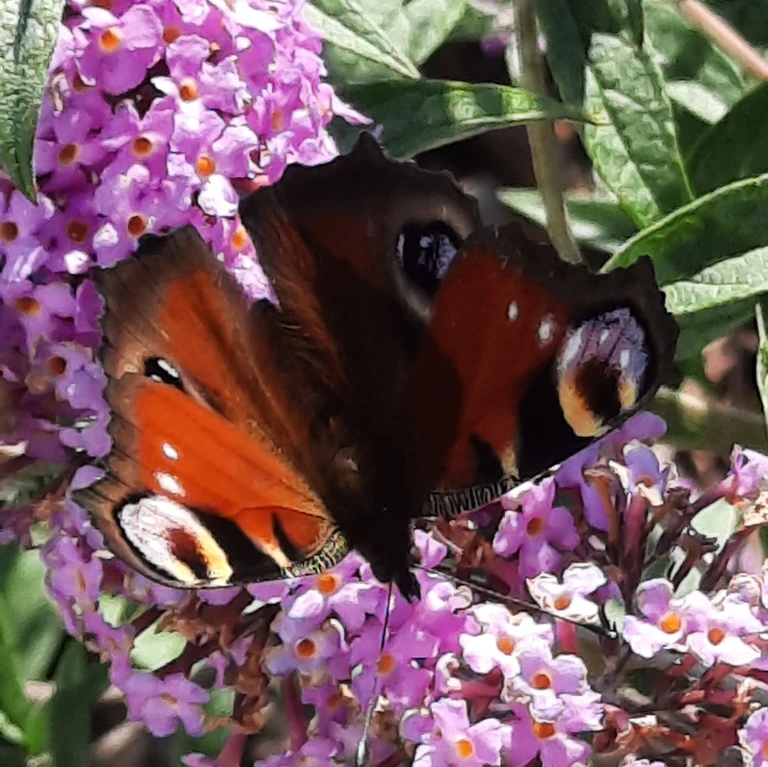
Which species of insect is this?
Aglais io
